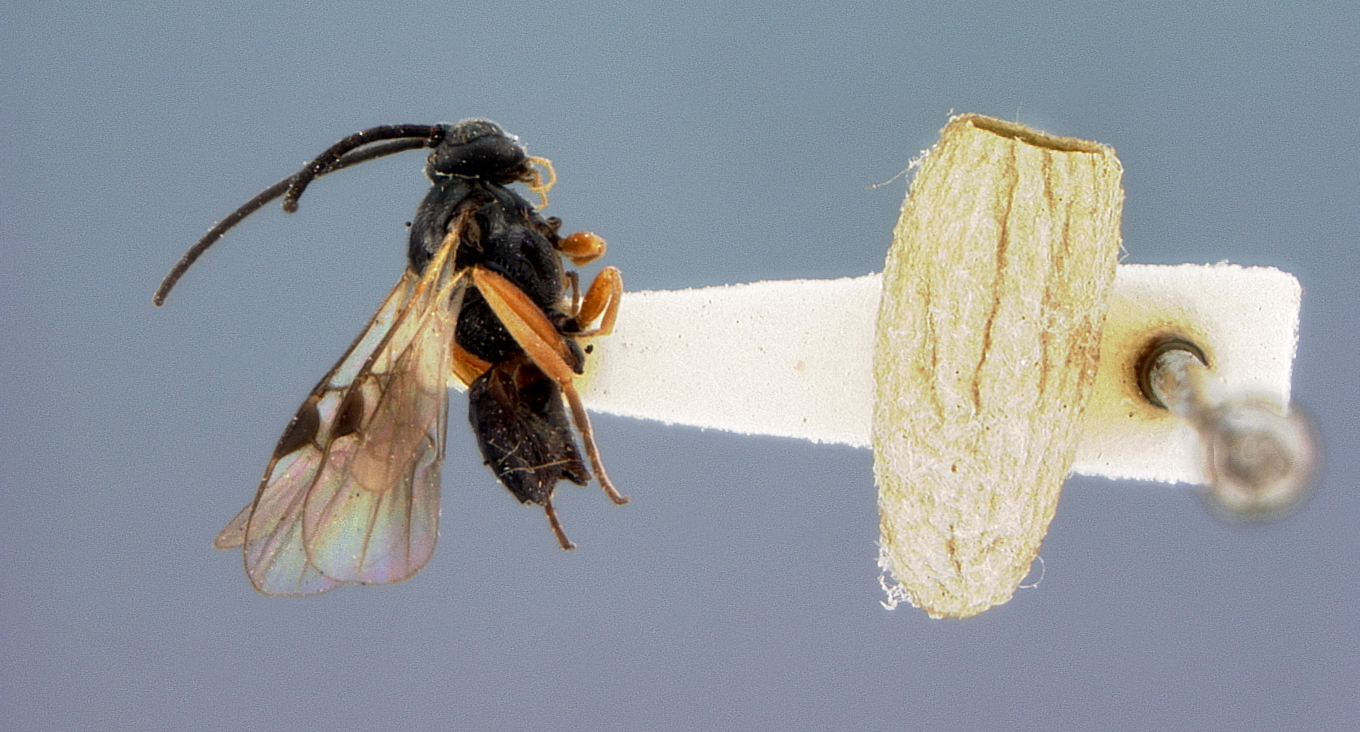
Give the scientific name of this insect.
Microplitis autographae
